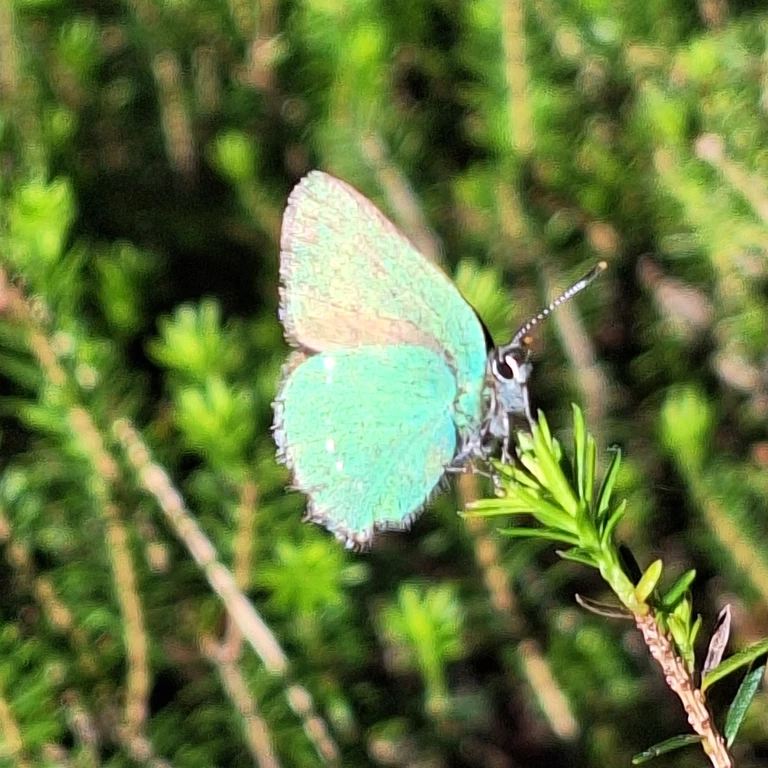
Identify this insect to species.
Callophrys rubi
